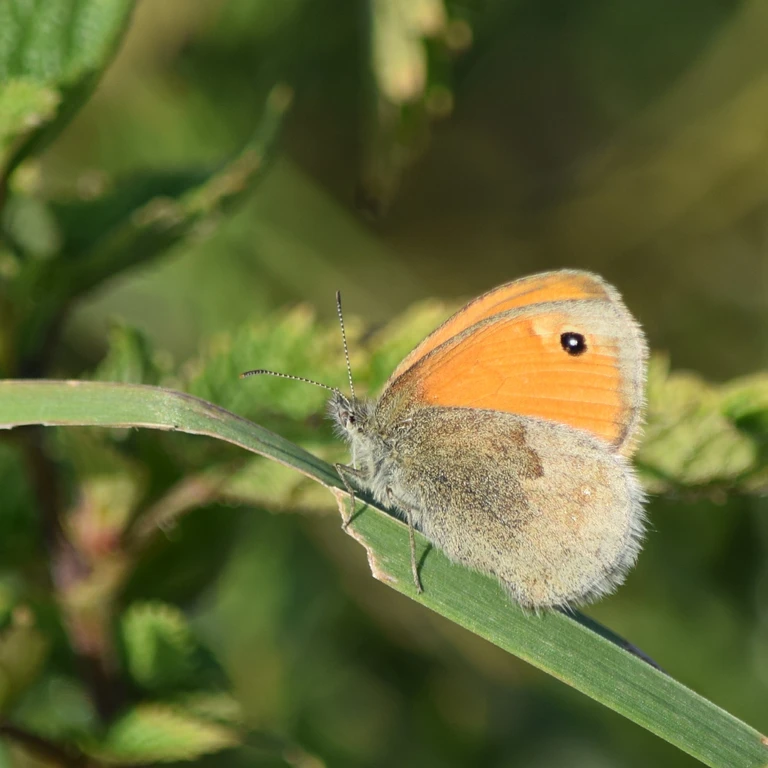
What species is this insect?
Coenonympha pamphilus
